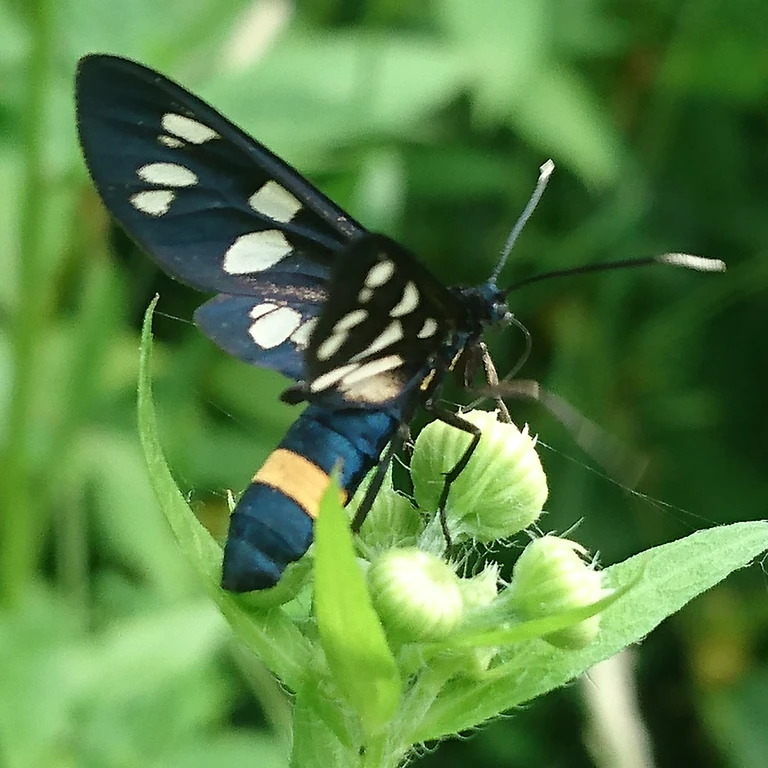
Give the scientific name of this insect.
Amata phegea
